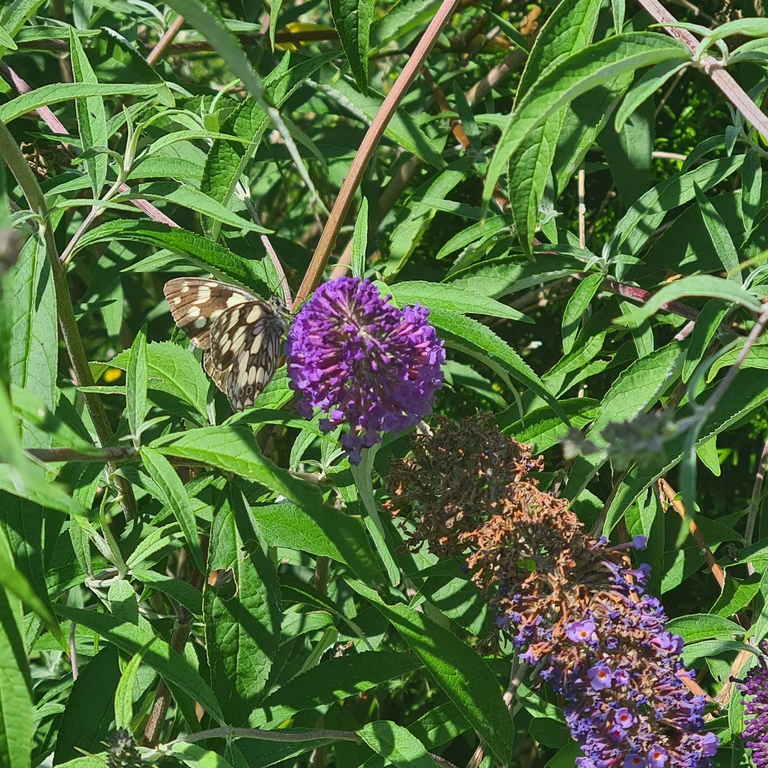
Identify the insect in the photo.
Melanargia galathea
